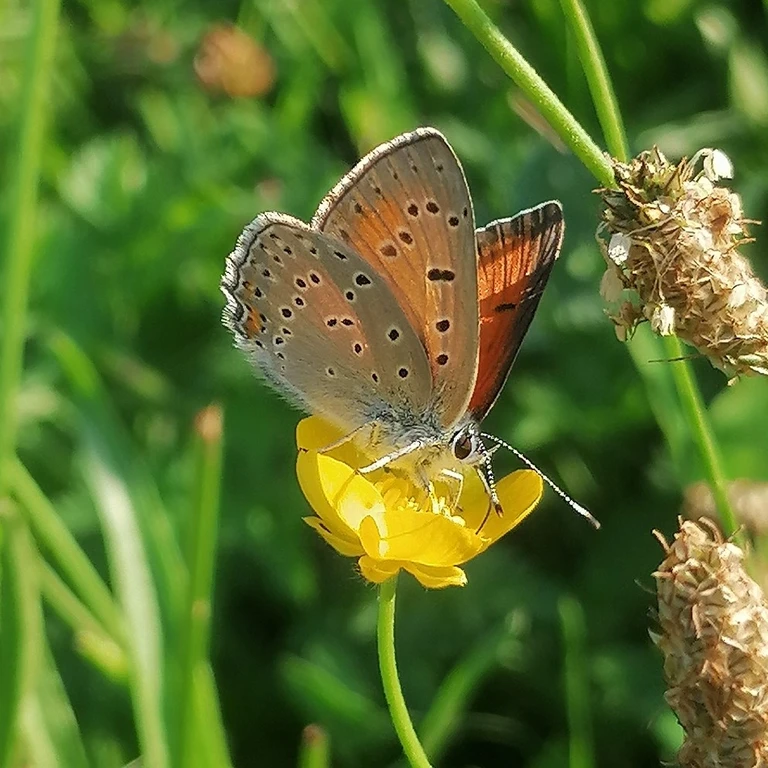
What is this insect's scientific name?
Lycaena hippothoe (also Palaeochrysophanus hippothoe)
